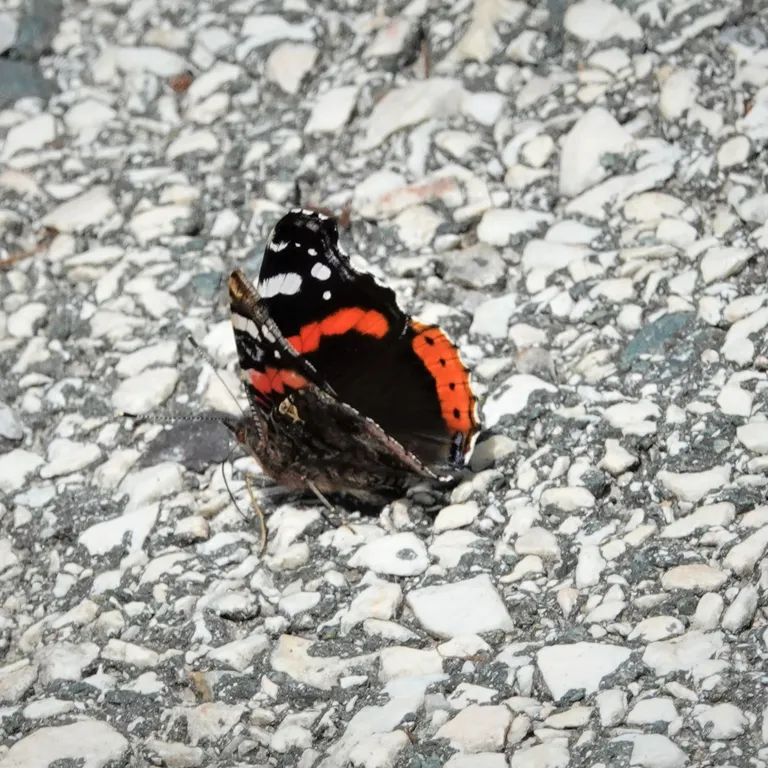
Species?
Vanessa atalanta
